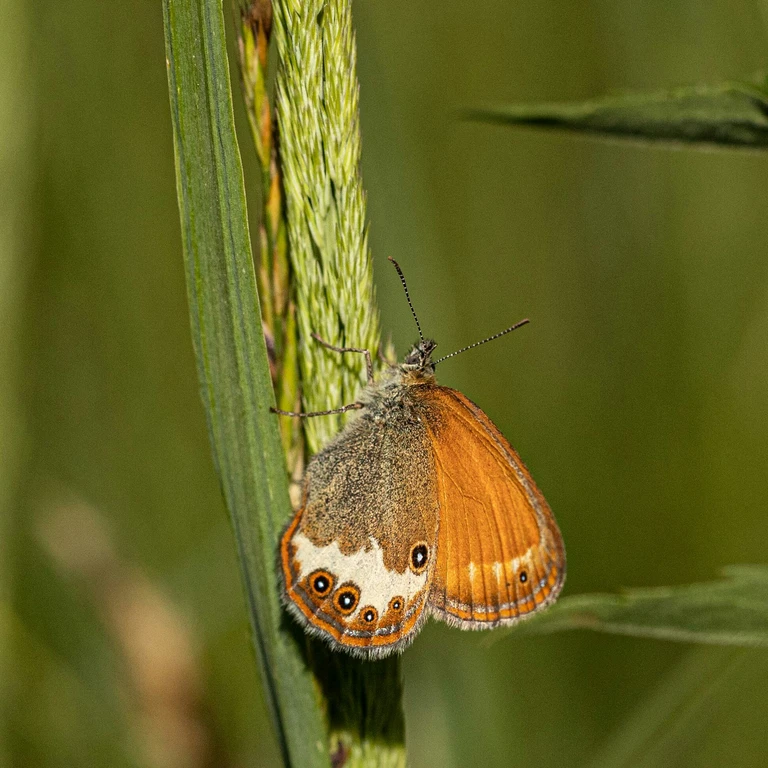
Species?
Coenonympha arcania
